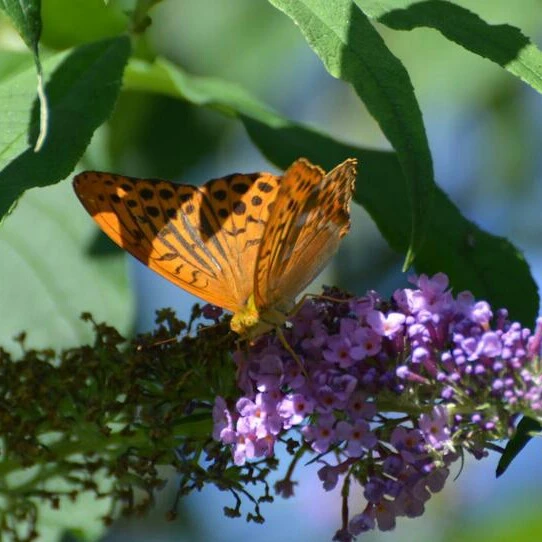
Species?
Argynnis paphia
